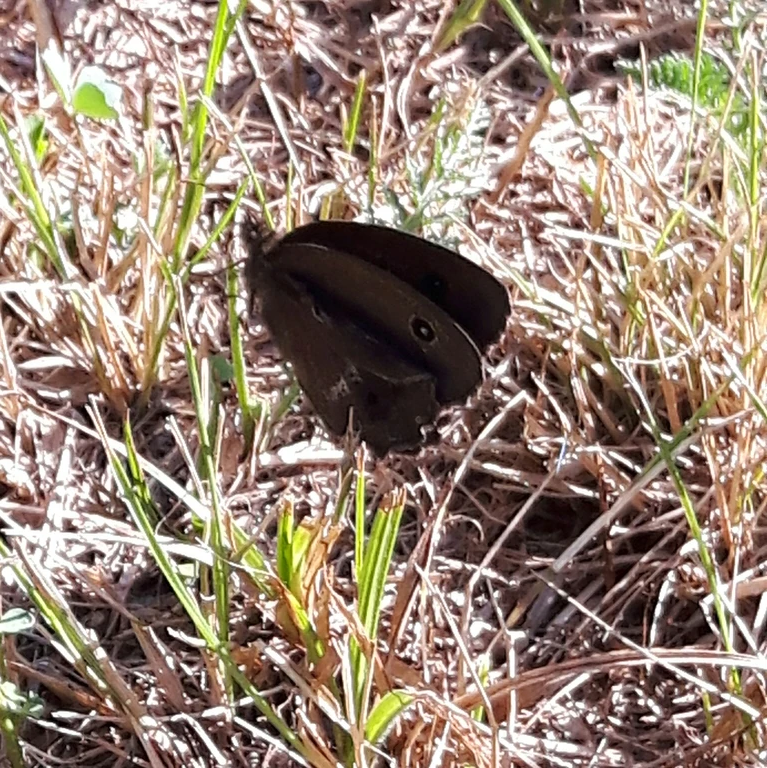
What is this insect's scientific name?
Minois dryas
